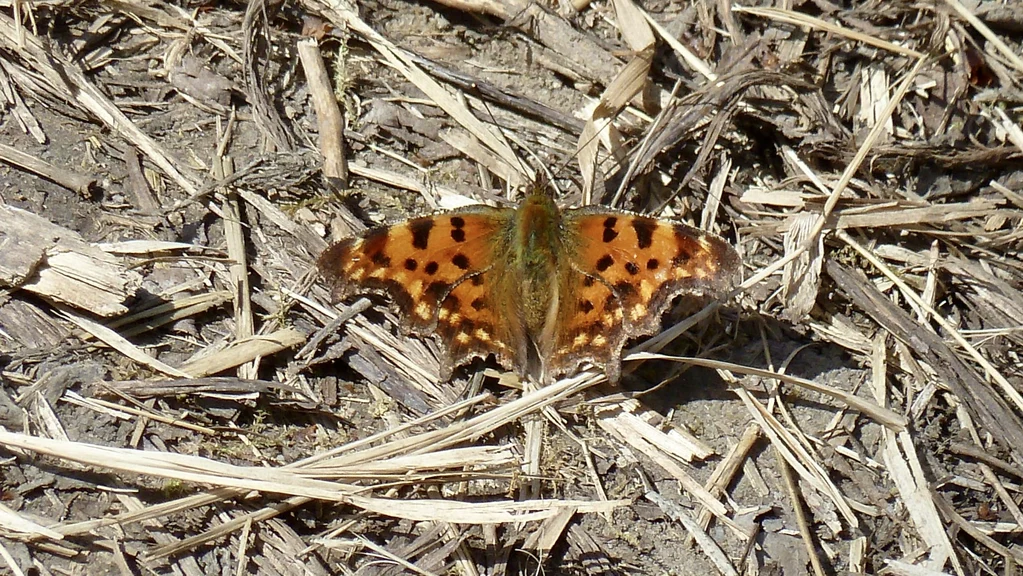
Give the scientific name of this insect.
Polygonia c-album
